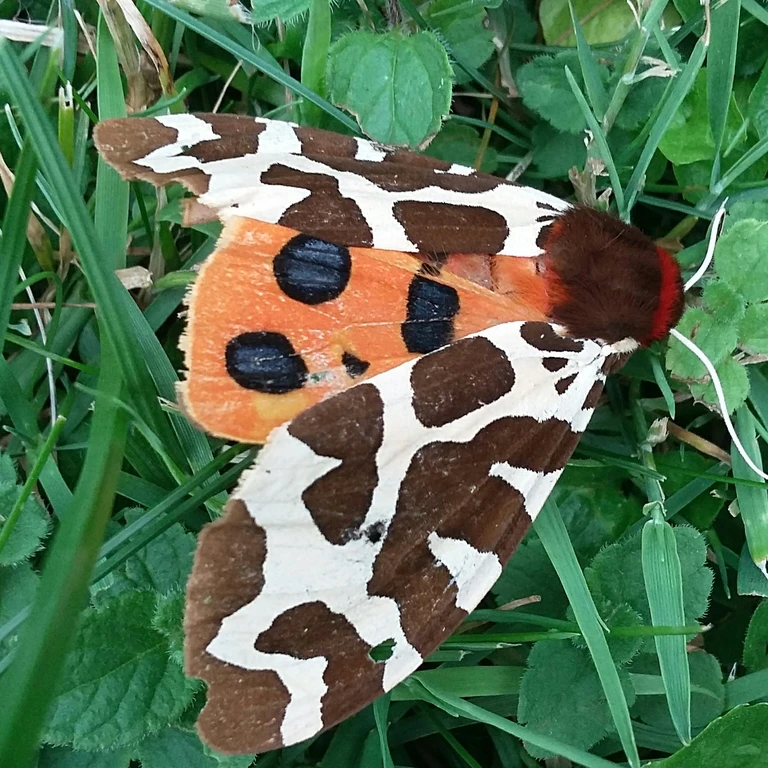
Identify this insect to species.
Arctia caja
